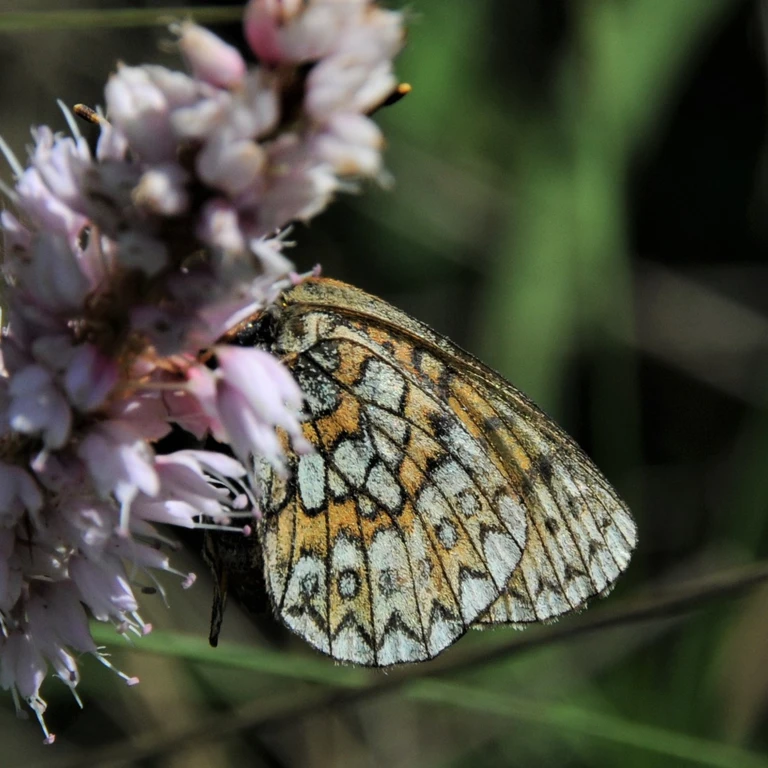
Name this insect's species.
Boloria eunomia
